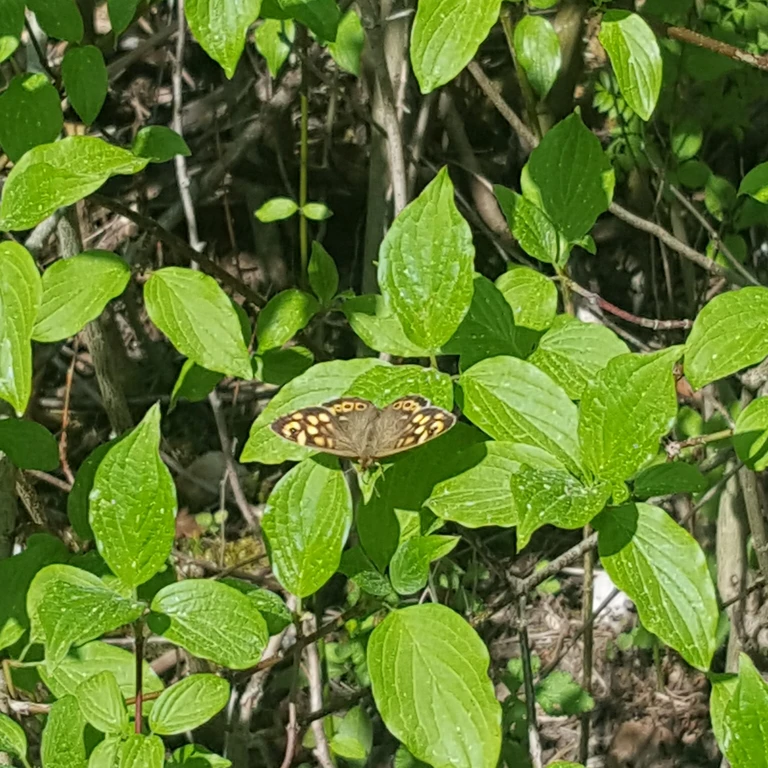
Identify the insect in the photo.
Pararge aegeria
